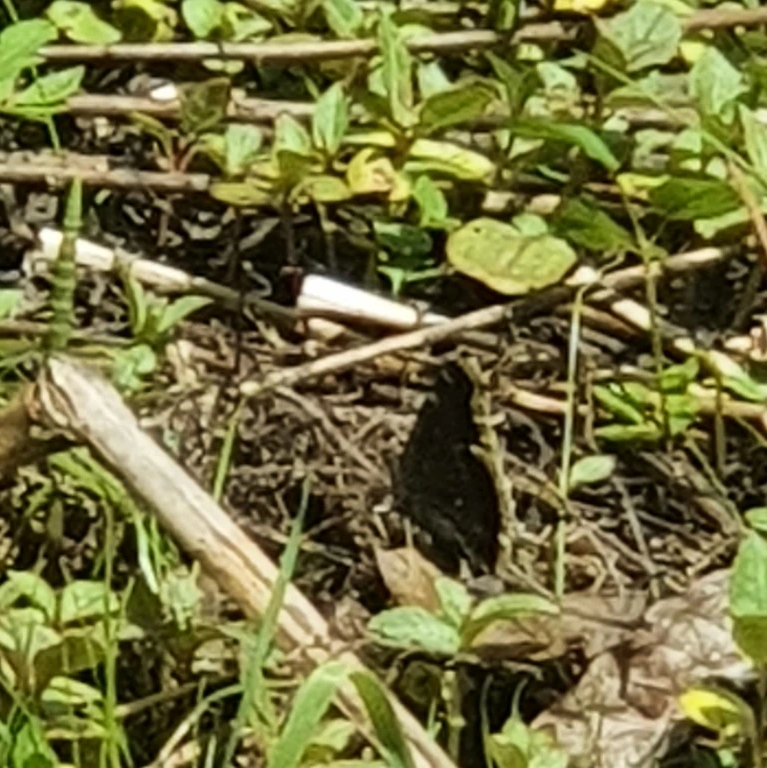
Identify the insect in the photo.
Nymphalis antiopa
